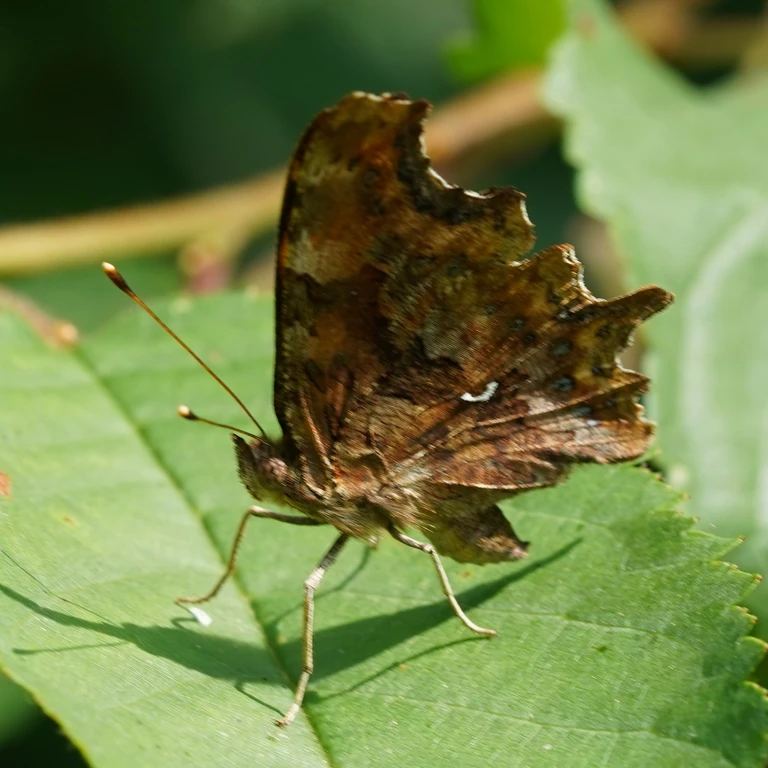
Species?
Polygonia c-album
